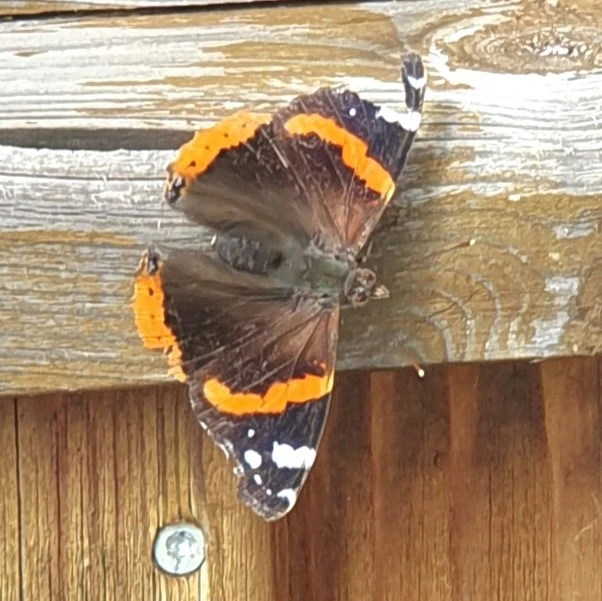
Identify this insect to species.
Vanessa atalanta
